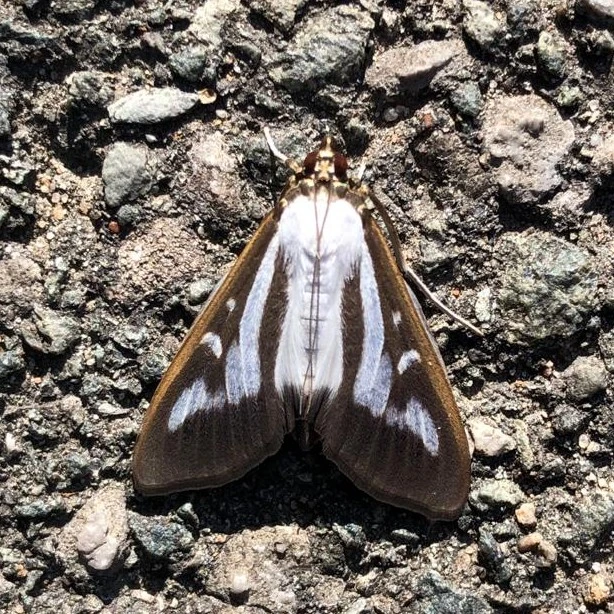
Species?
Cydalima perspectalis
